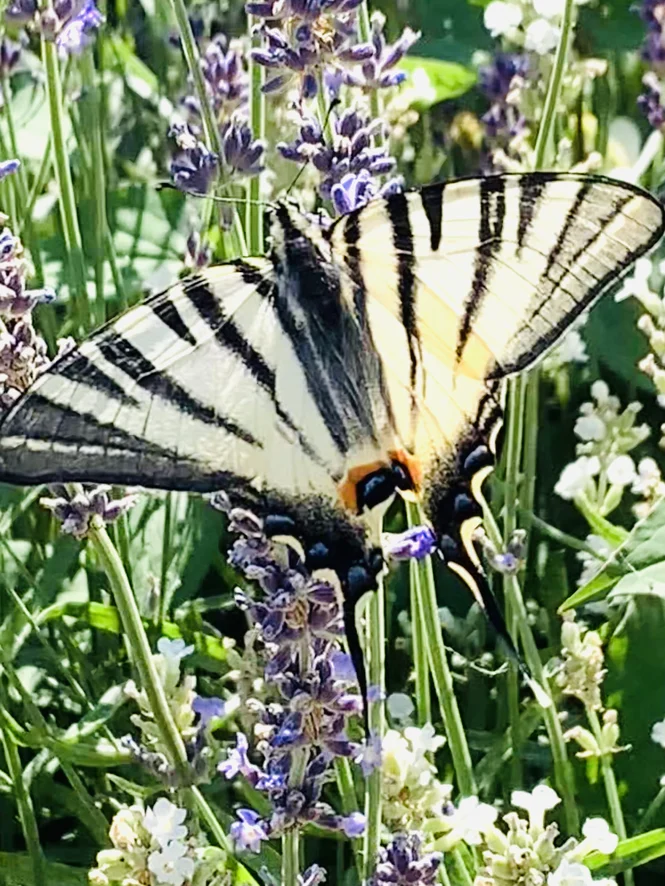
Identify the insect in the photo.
Iphiclides podalirius
